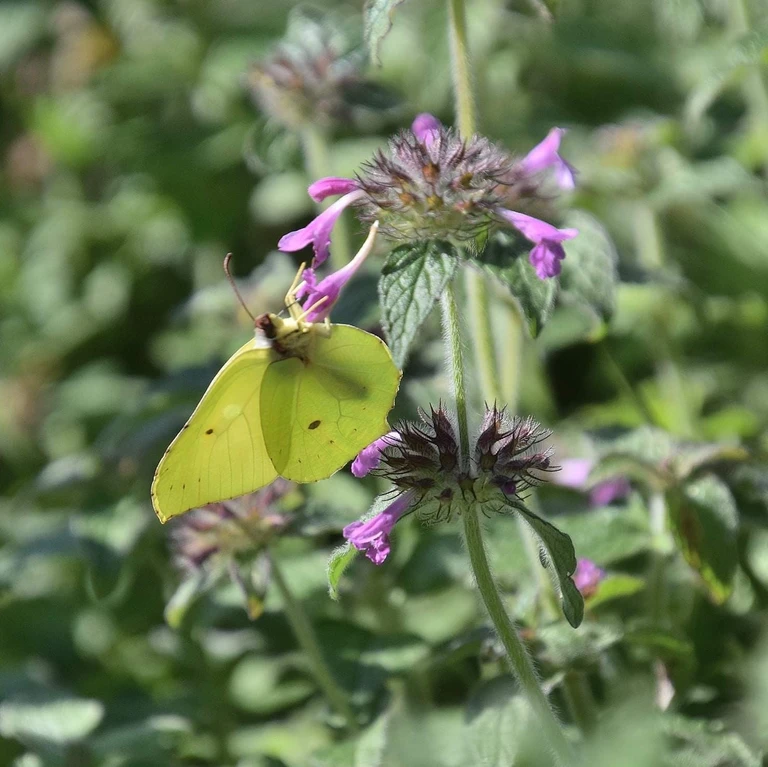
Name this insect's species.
Gonepteryx rhamni
